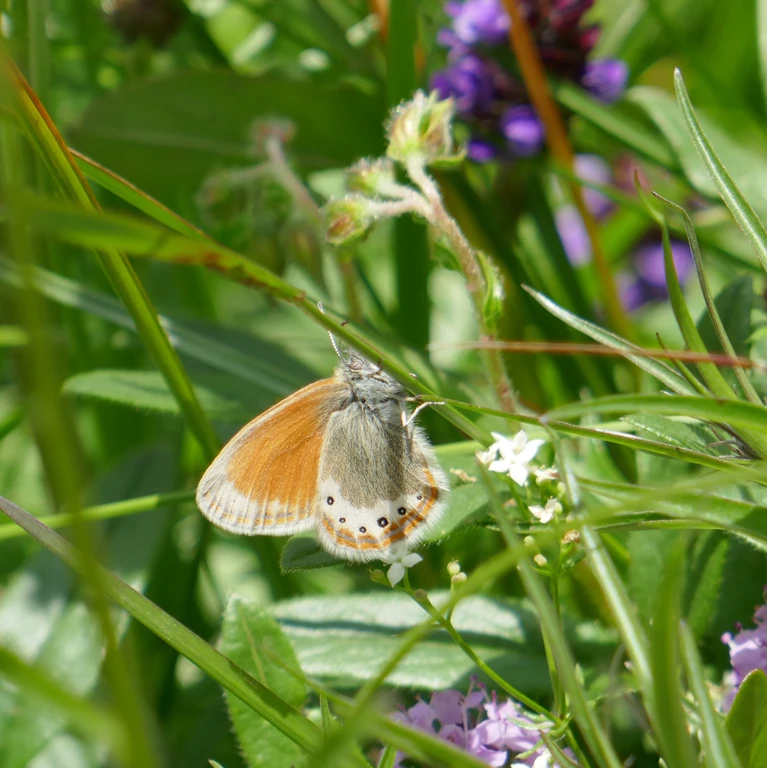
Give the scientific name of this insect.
Coenonympha gardetta
